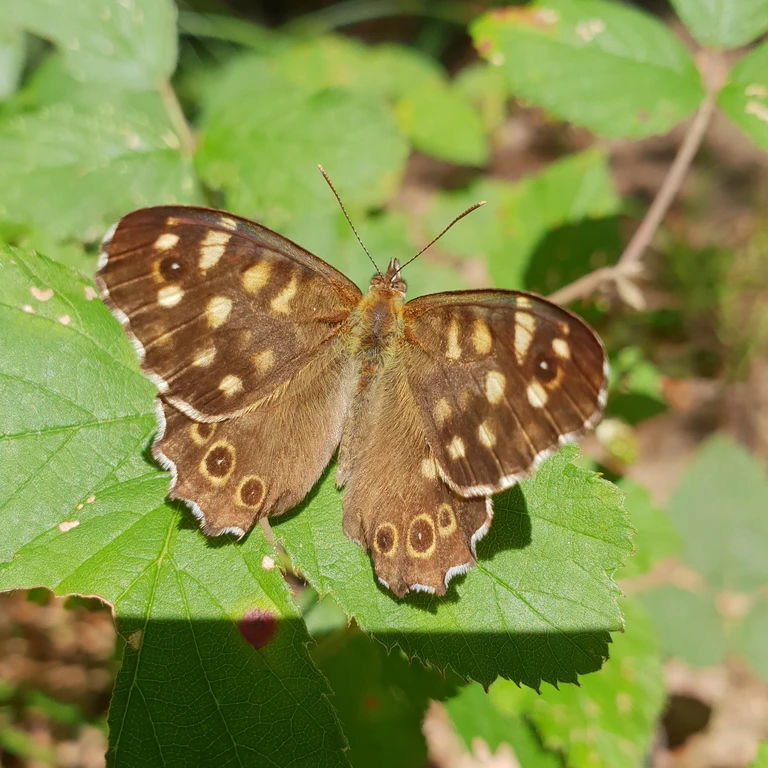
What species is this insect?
Pararge aegeria
